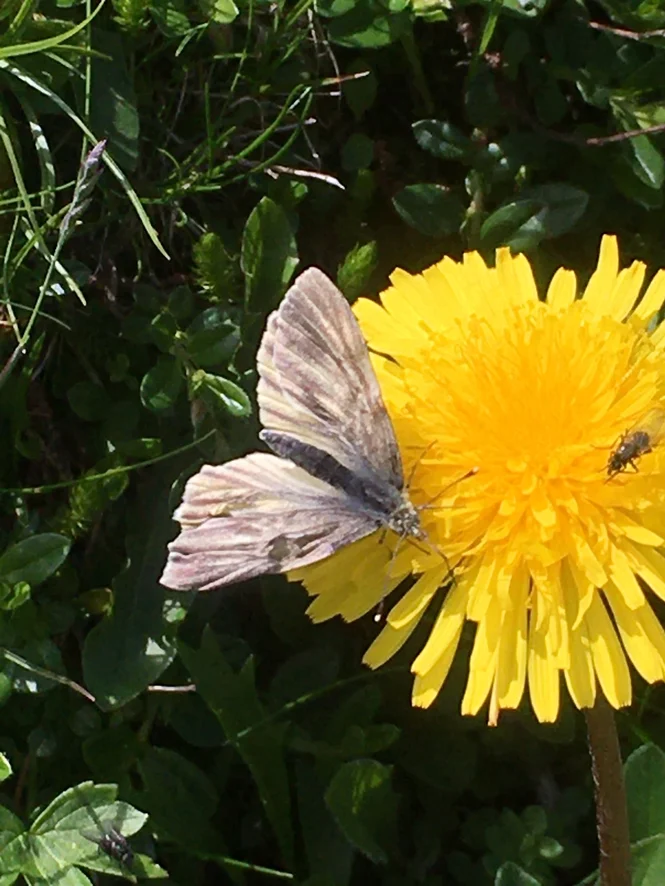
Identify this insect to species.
Pieris bryoniae
